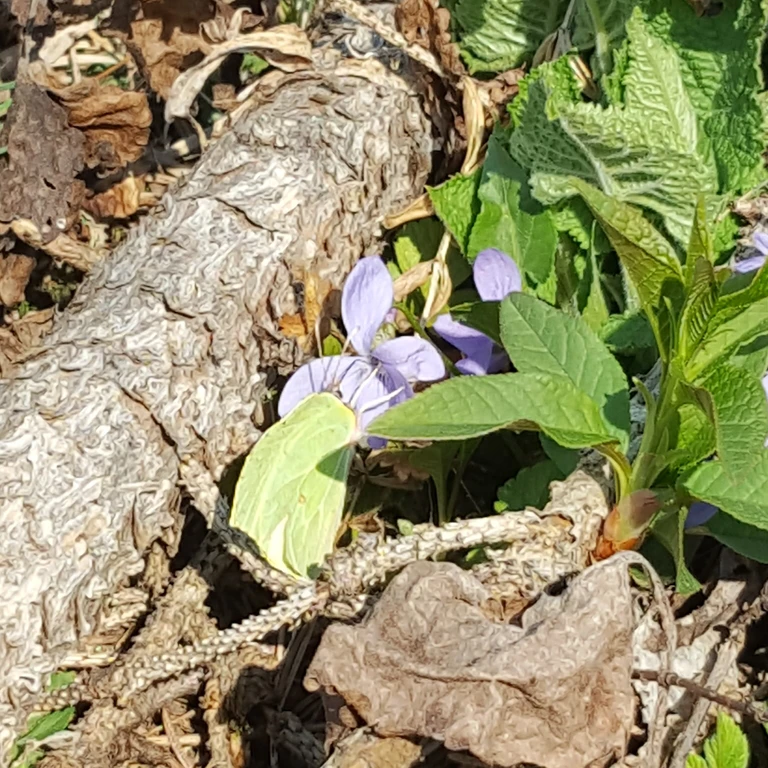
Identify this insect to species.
Gonepteryx rhamni
